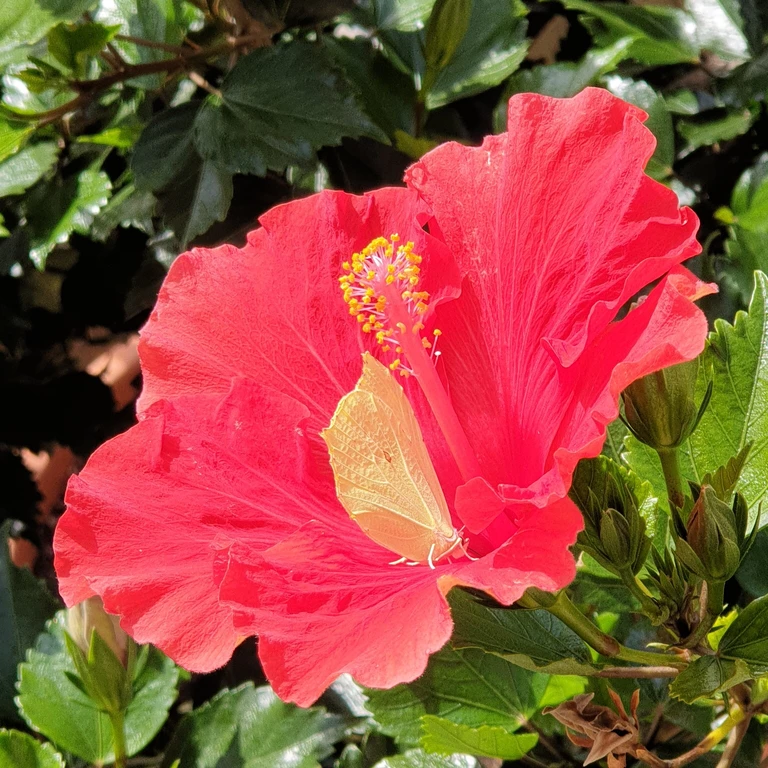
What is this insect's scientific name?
Gonepteryx rhamni
